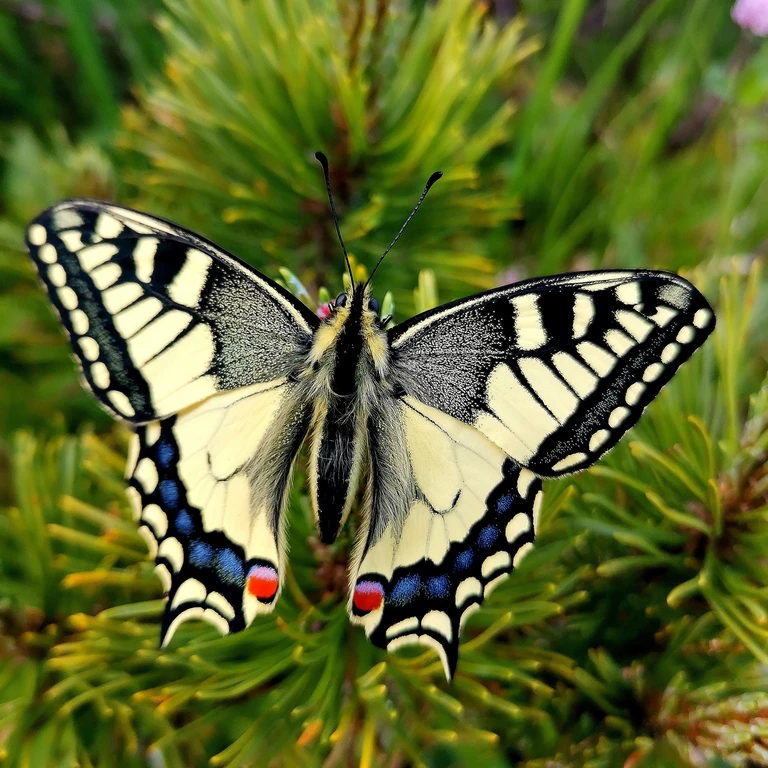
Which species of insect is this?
Papilio machaon
